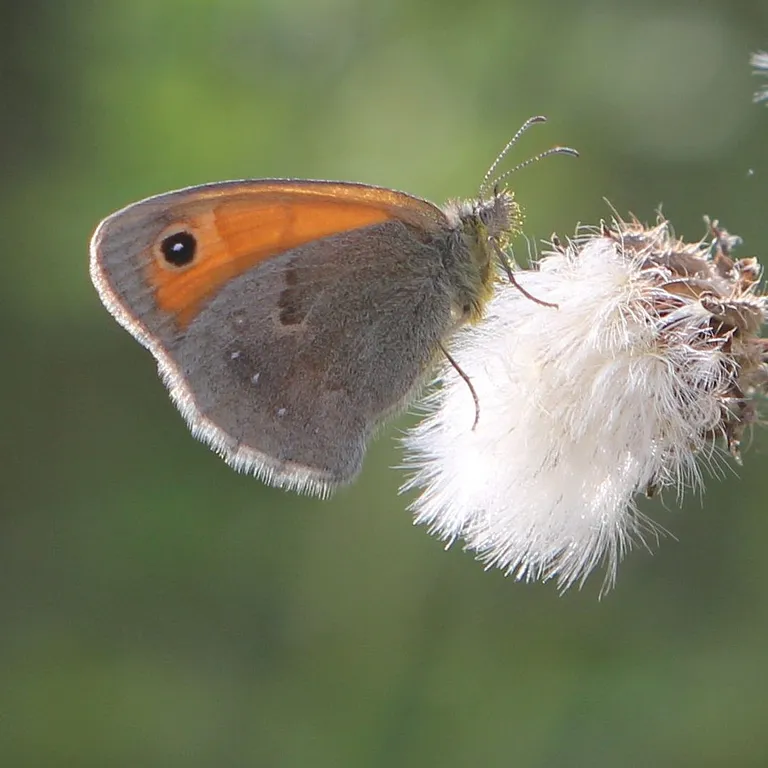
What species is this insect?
Coenonympha pamphilus
